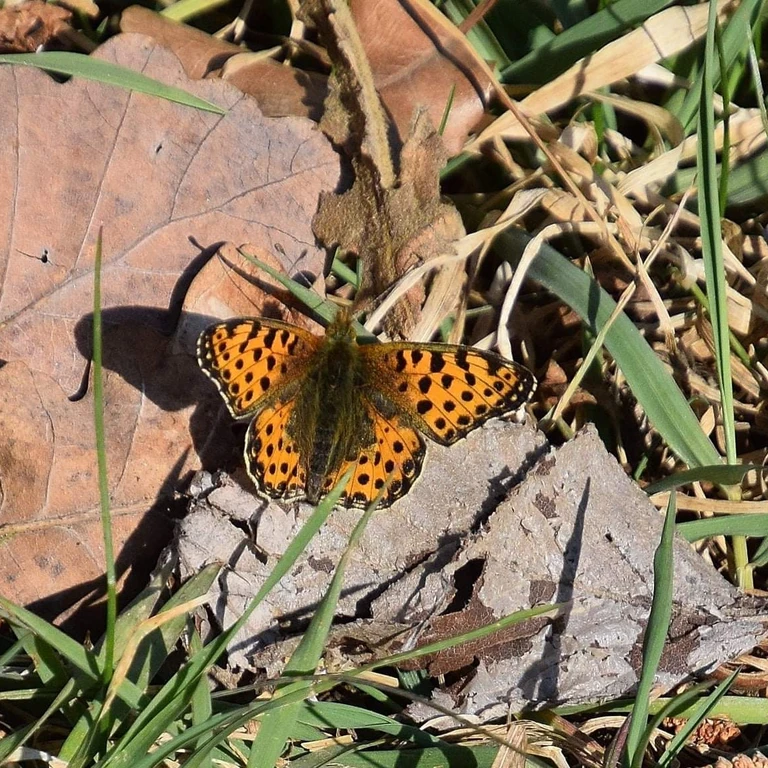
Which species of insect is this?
Issoria lathonia
